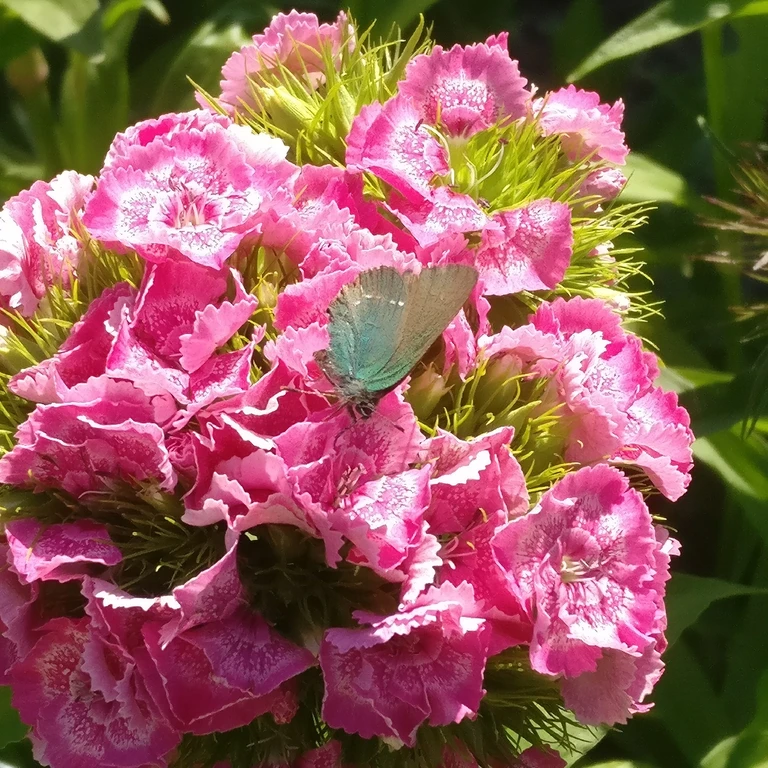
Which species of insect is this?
Callophrys rubi
